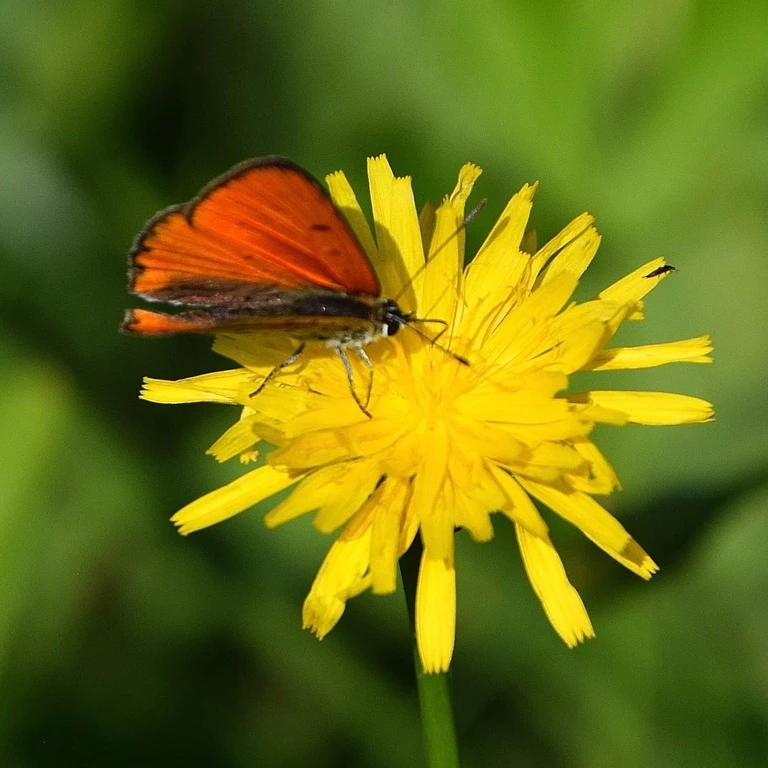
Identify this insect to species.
Lycaena dispar
